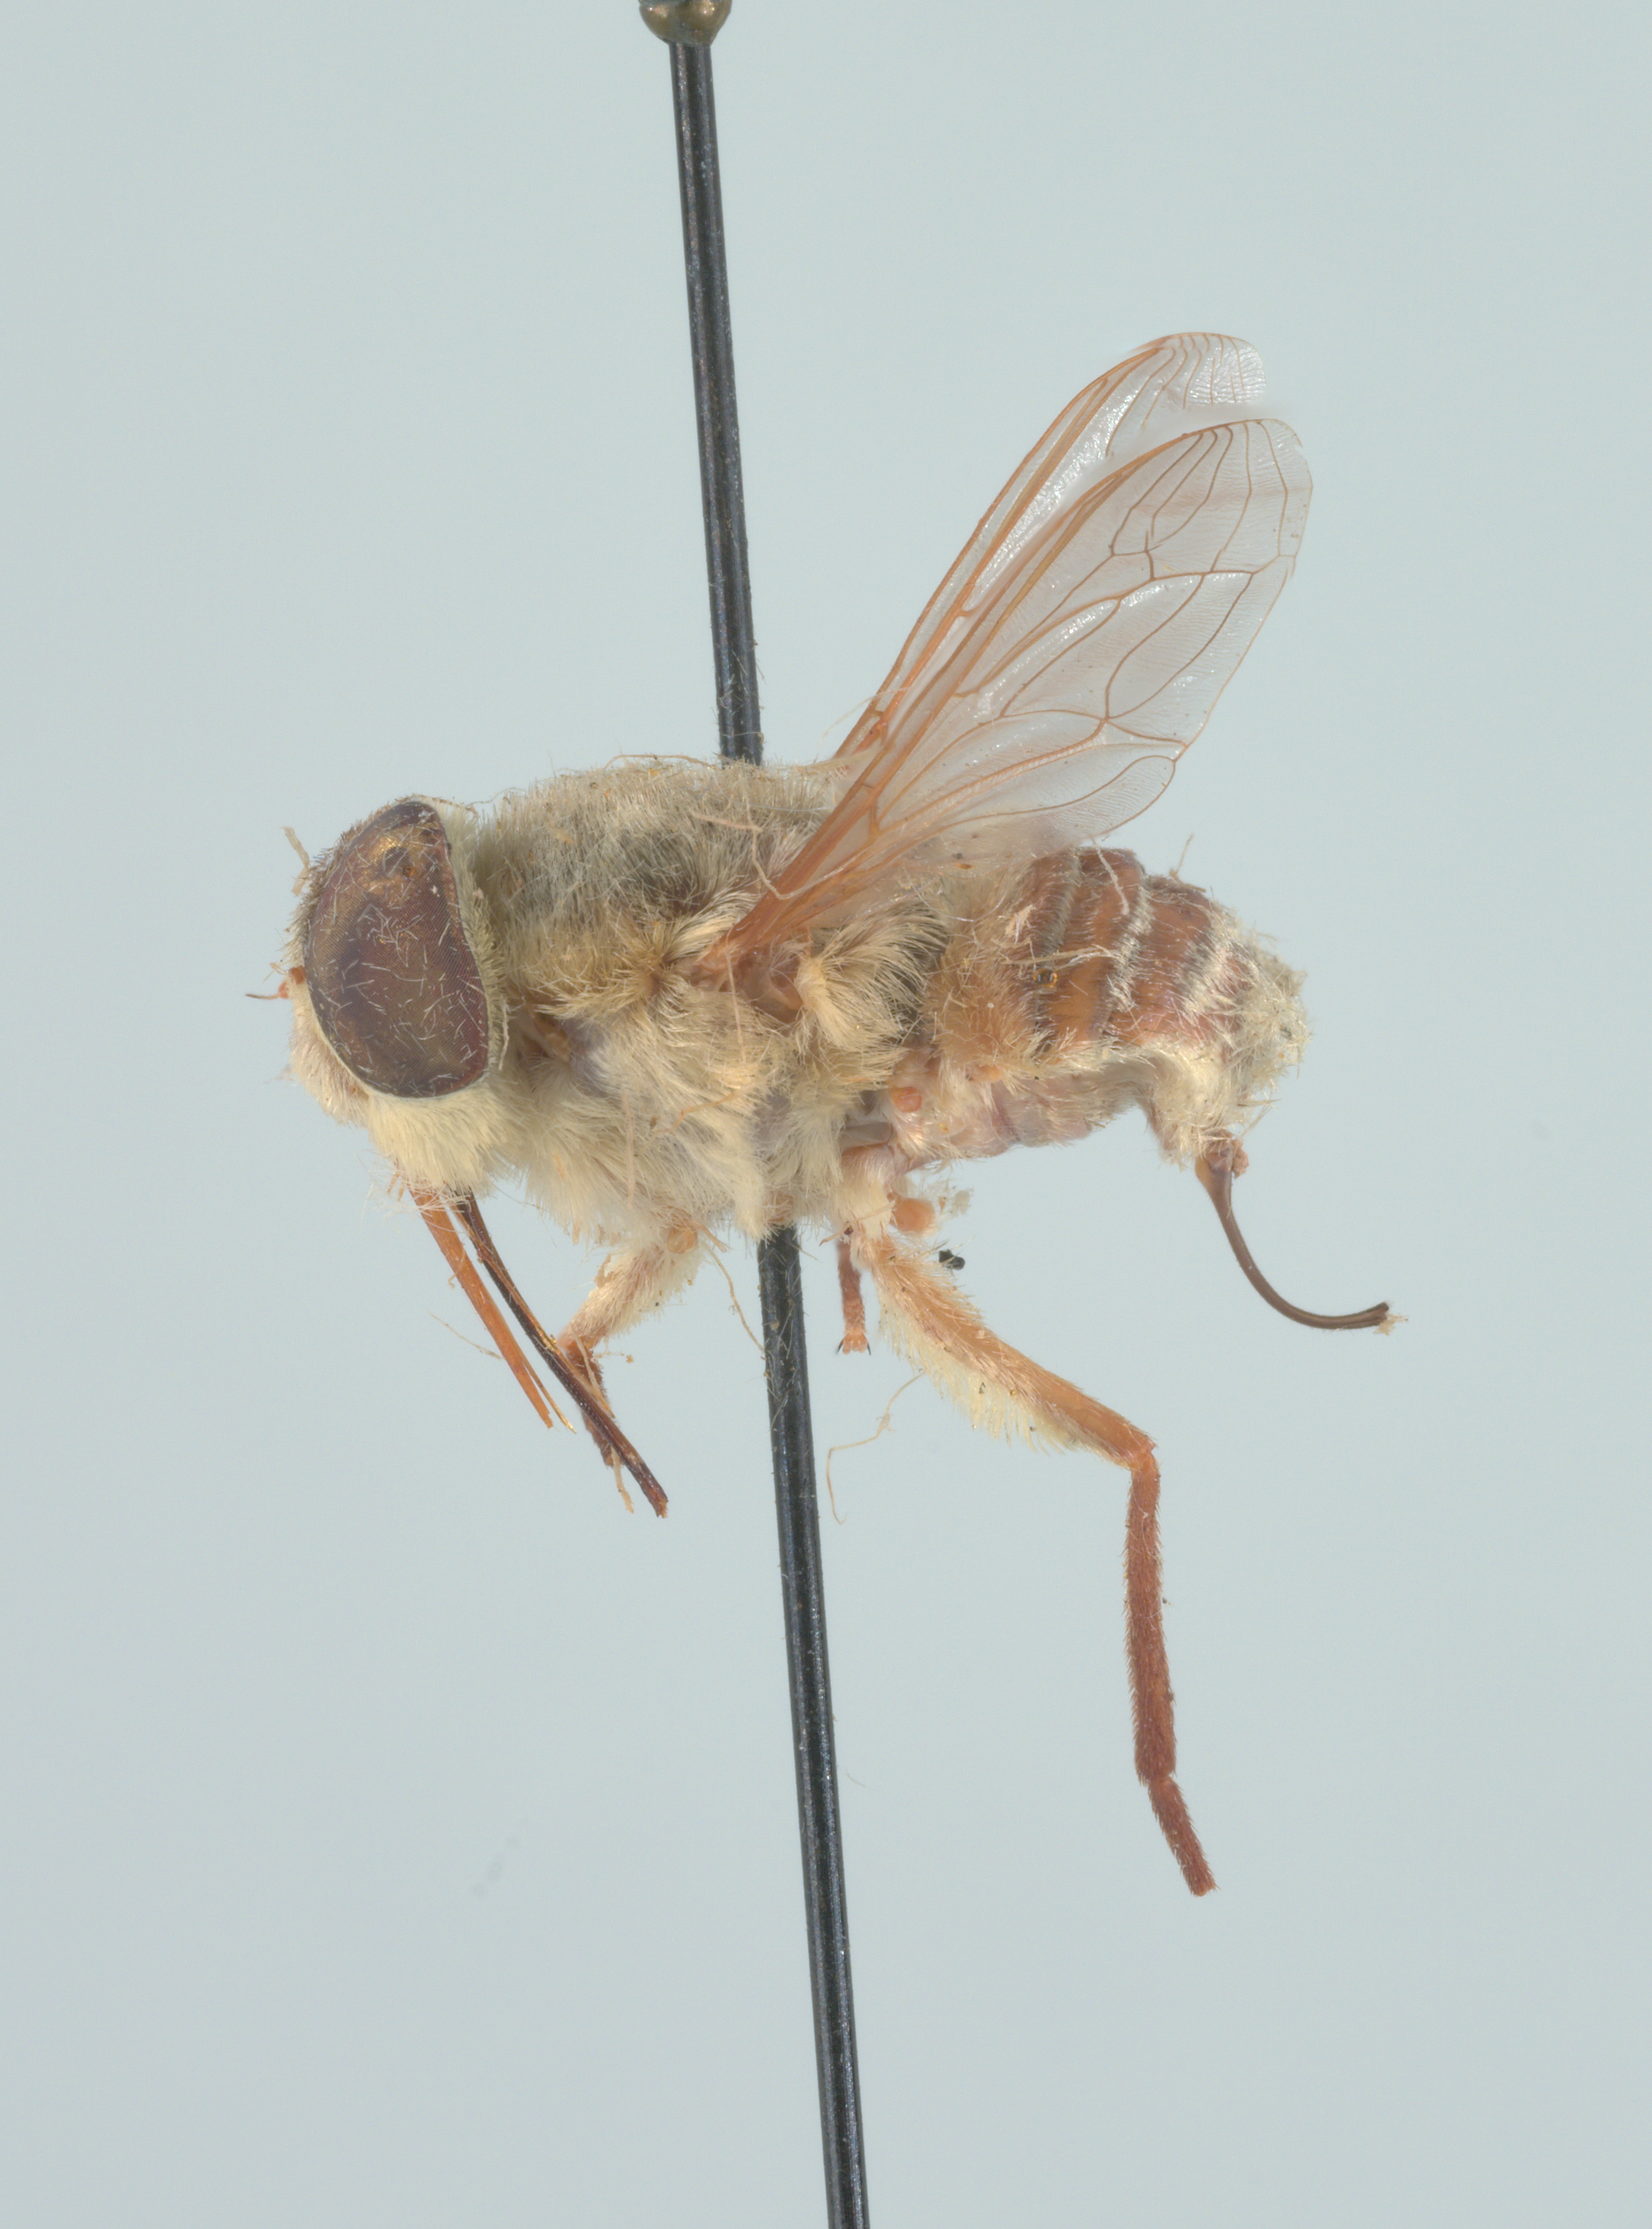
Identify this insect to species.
Neorhynchocephalus volaticus
